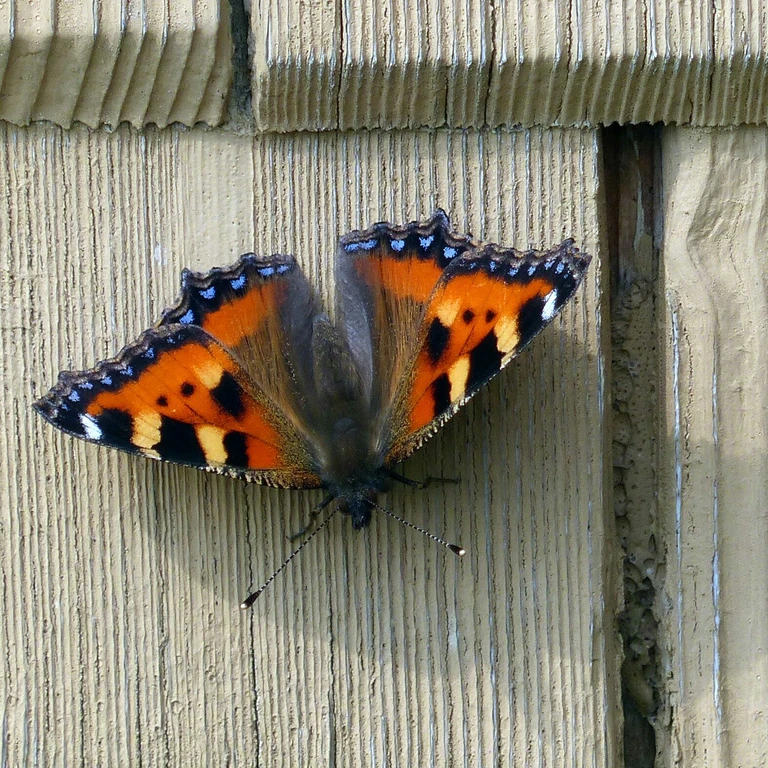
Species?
Aglais urticae
